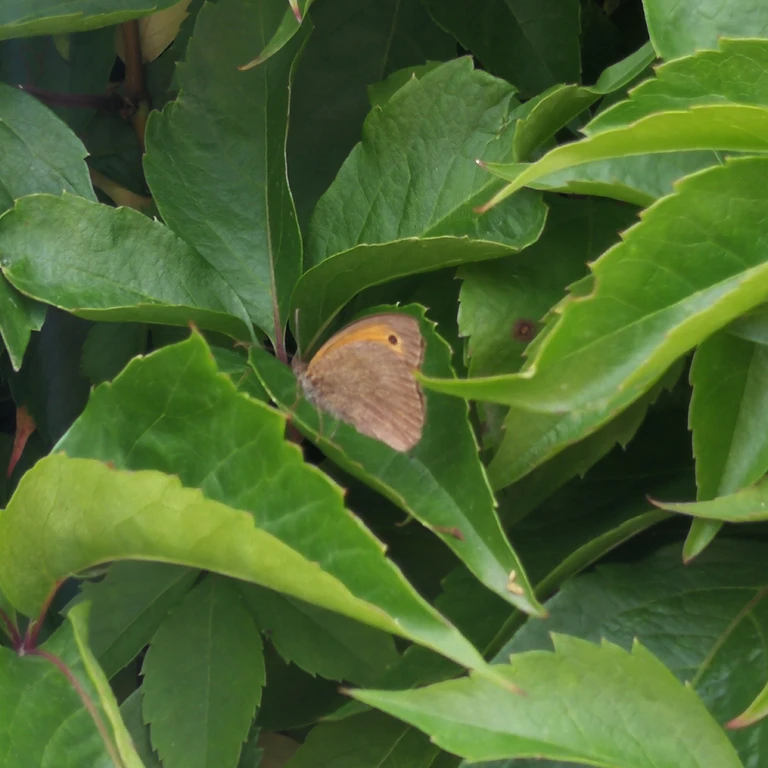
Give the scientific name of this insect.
Maniola jurtina
